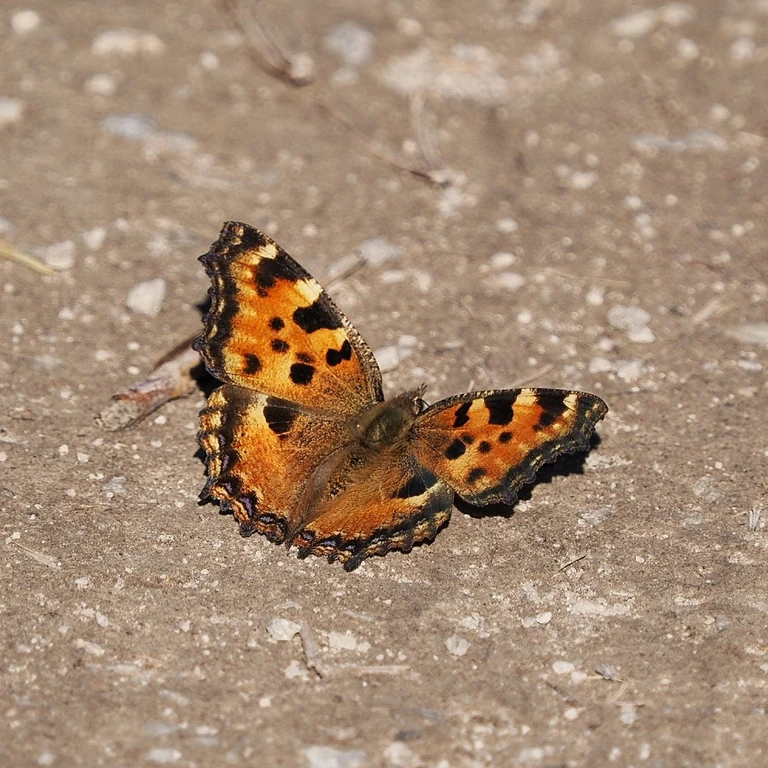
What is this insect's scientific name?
Nymphalis polychloros
